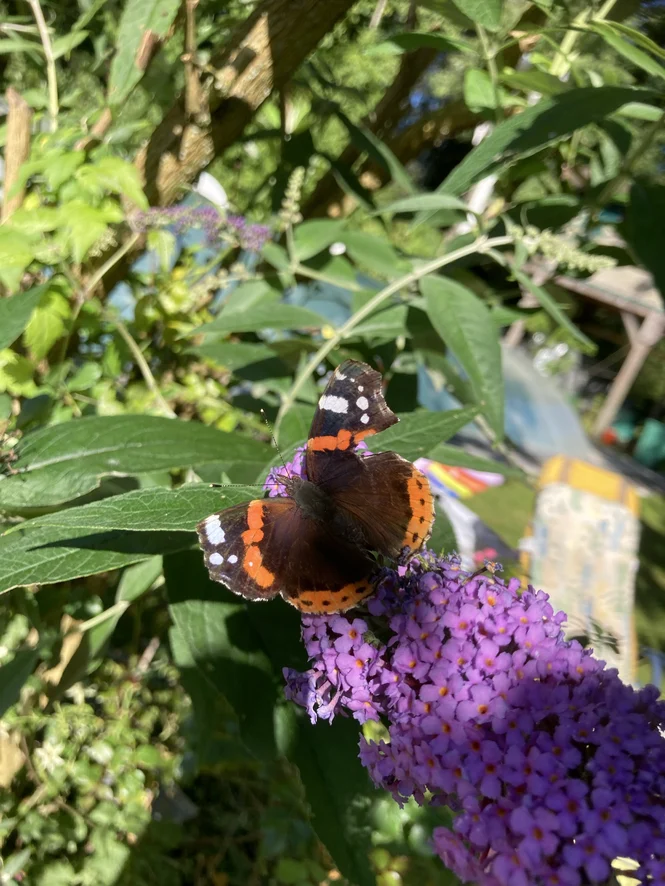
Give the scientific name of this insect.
Vanessa atalanta
